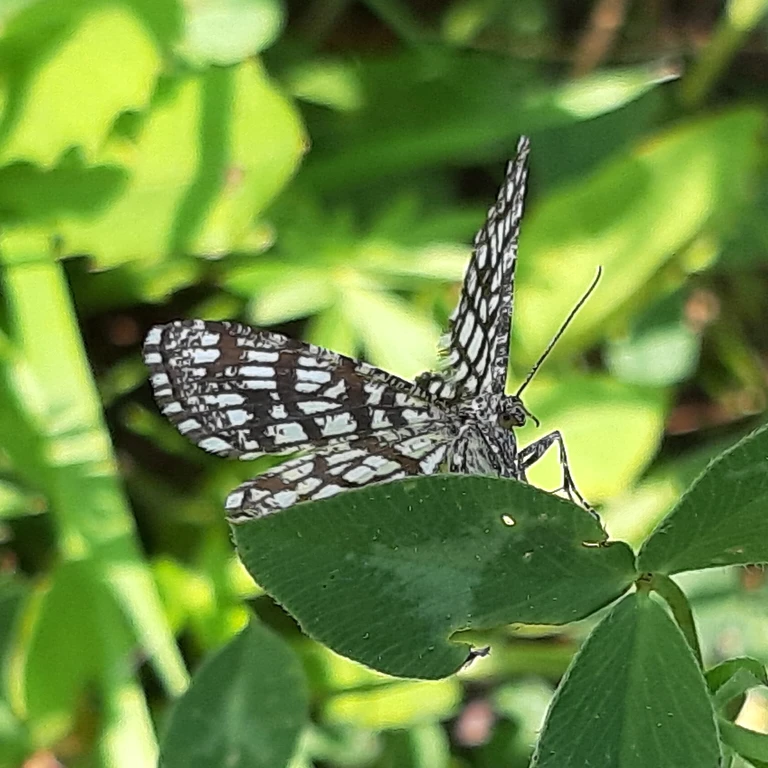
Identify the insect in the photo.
Chiasmia clathrata
